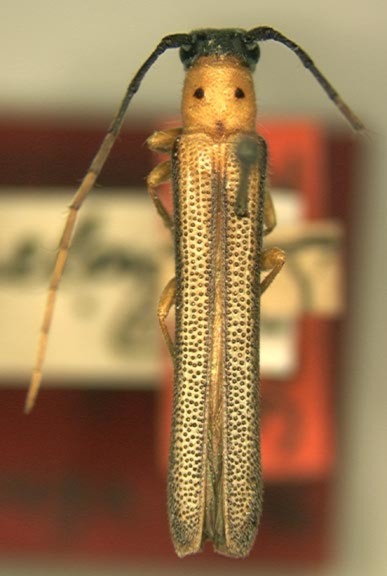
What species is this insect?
Oberea praelonga
